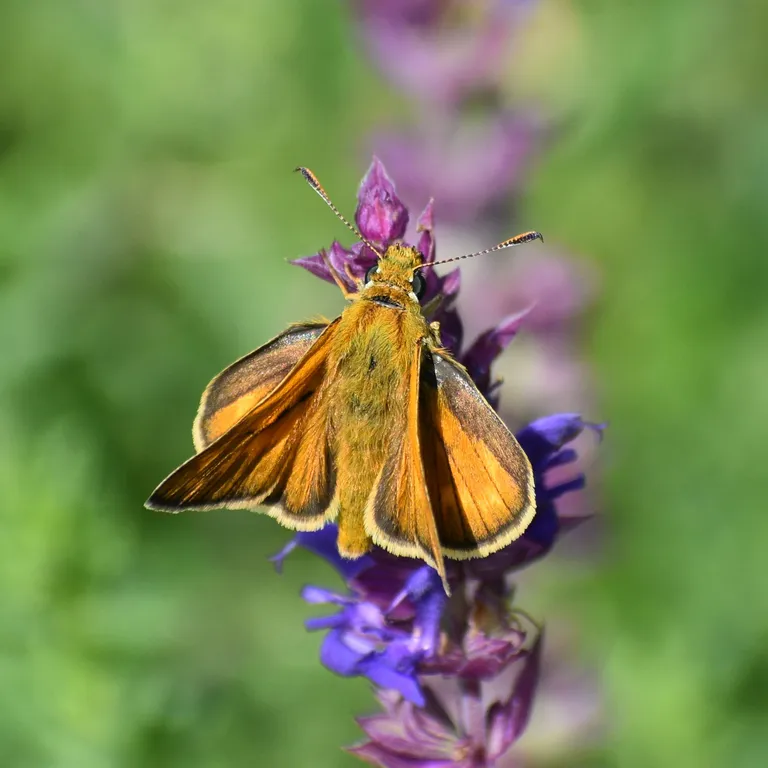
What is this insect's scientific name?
Ochlodes sylvanus (also Ochlodes venata)
